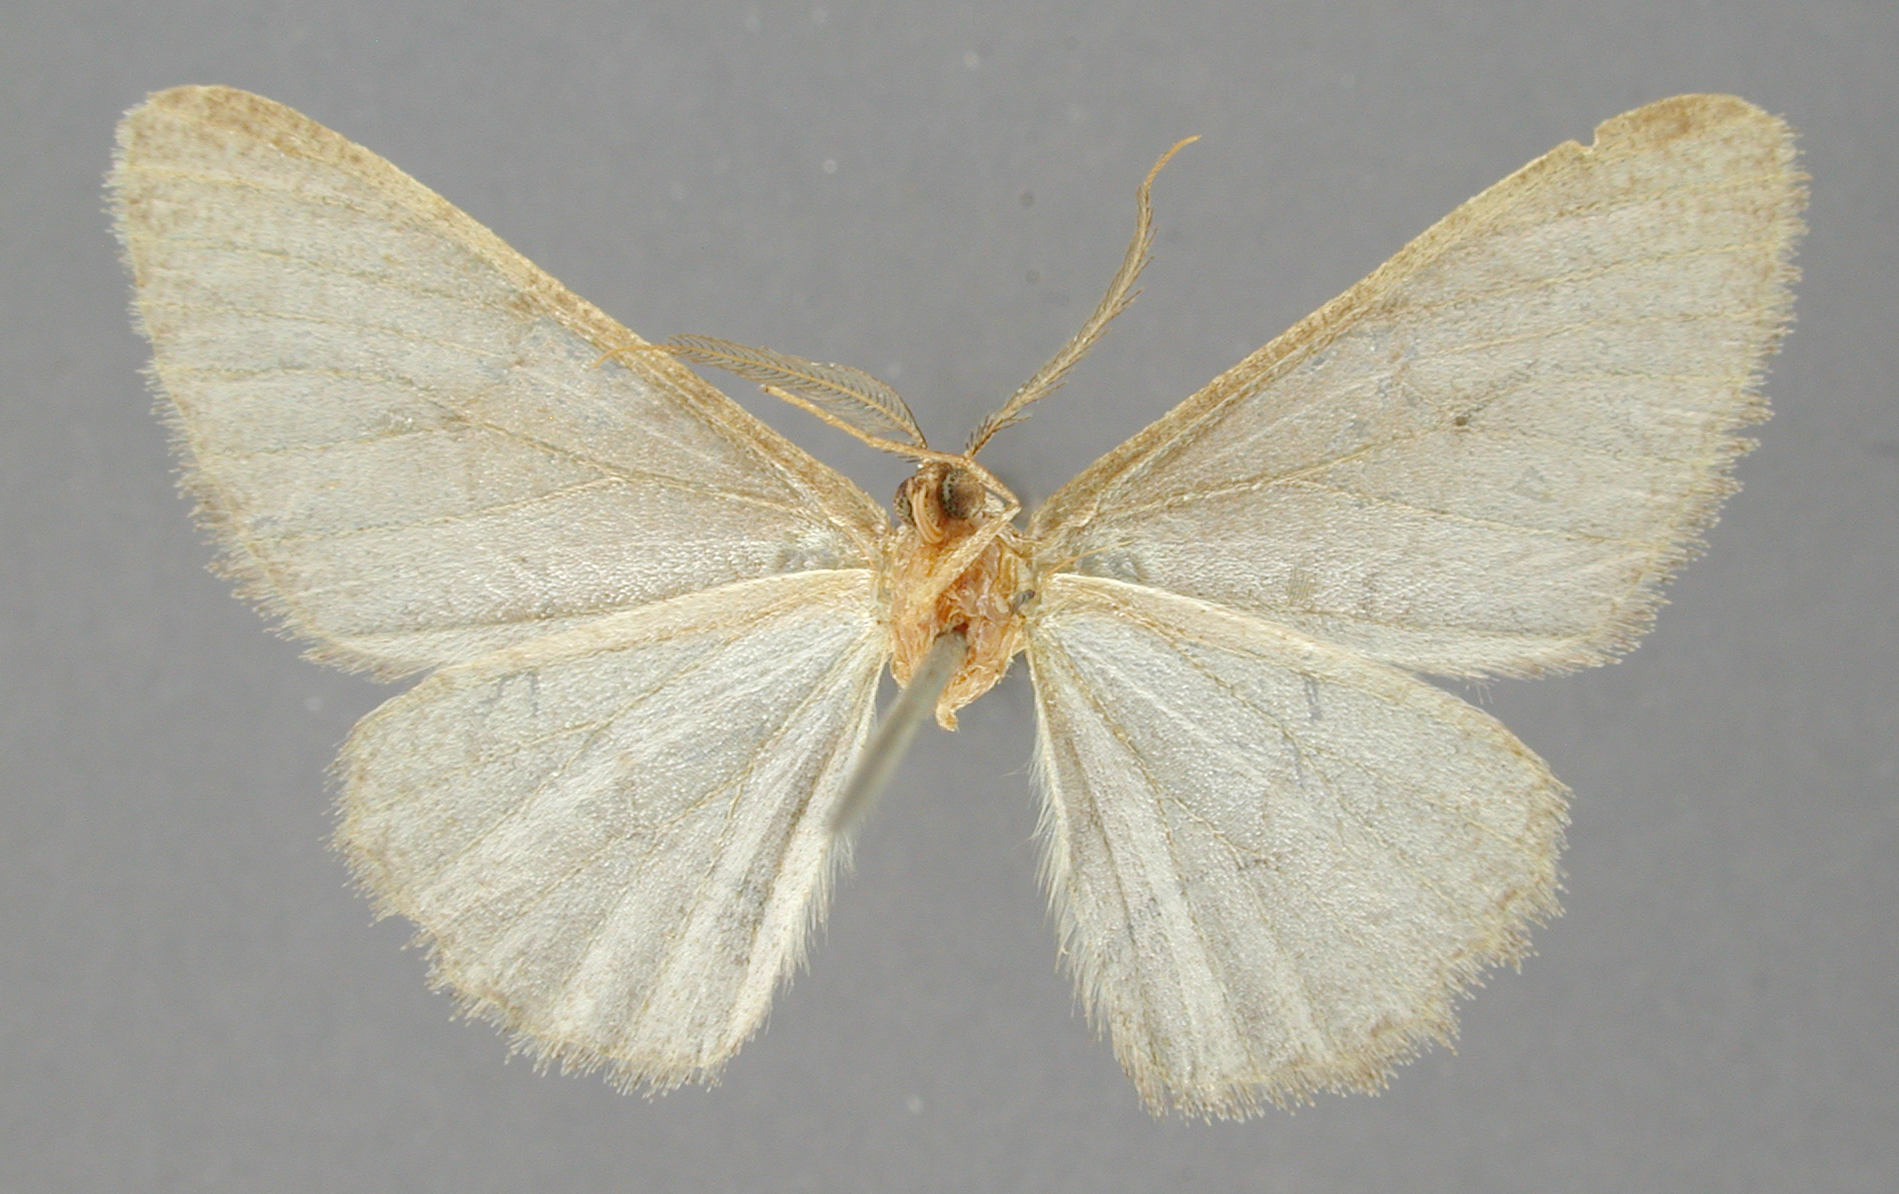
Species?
Boarmia noctiluca
